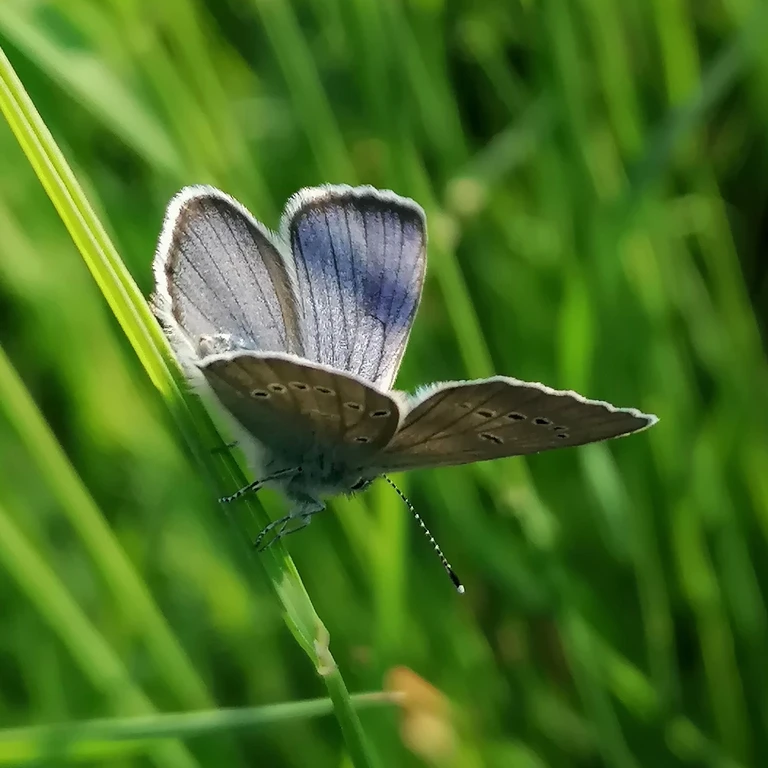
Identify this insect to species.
Cyaniris semiargus
